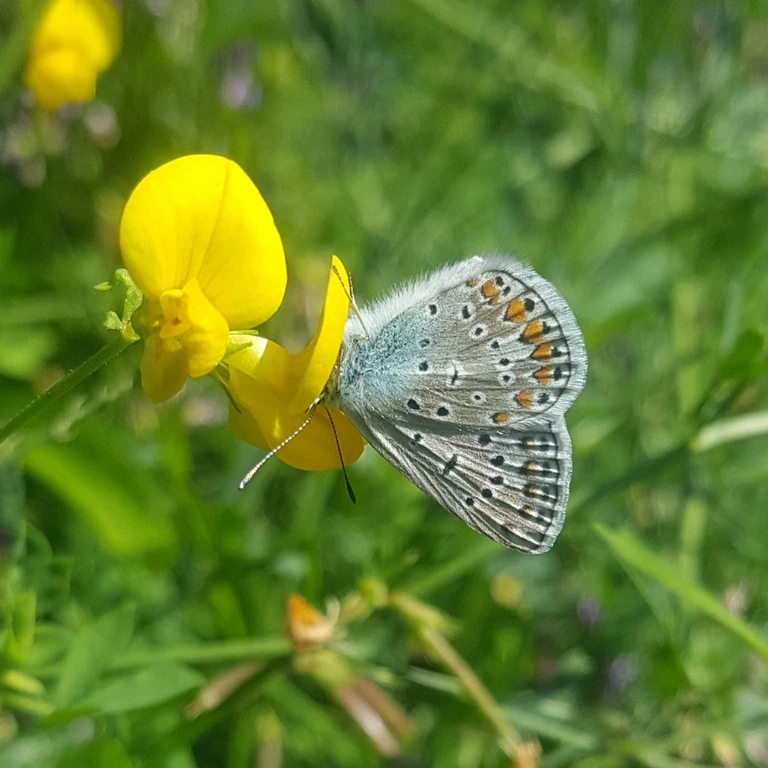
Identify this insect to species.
Polyommatus icarus
